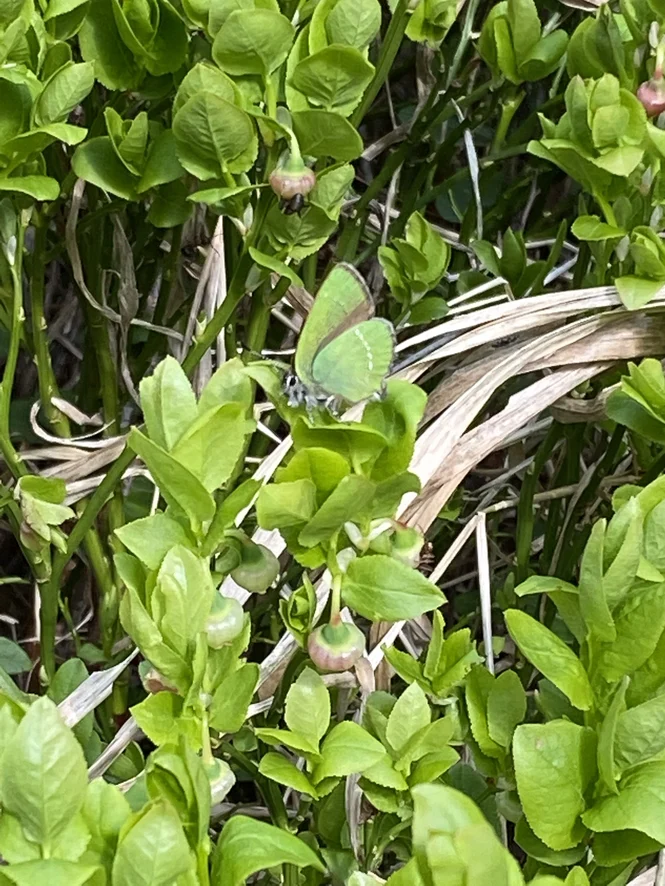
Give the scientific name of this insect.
Callophrys rubi
